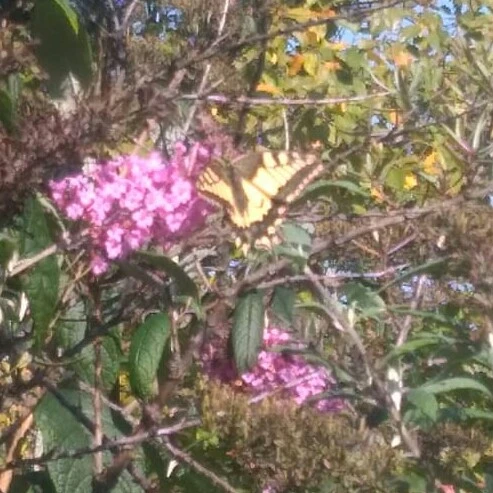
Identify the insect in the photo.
Papilio machaon
